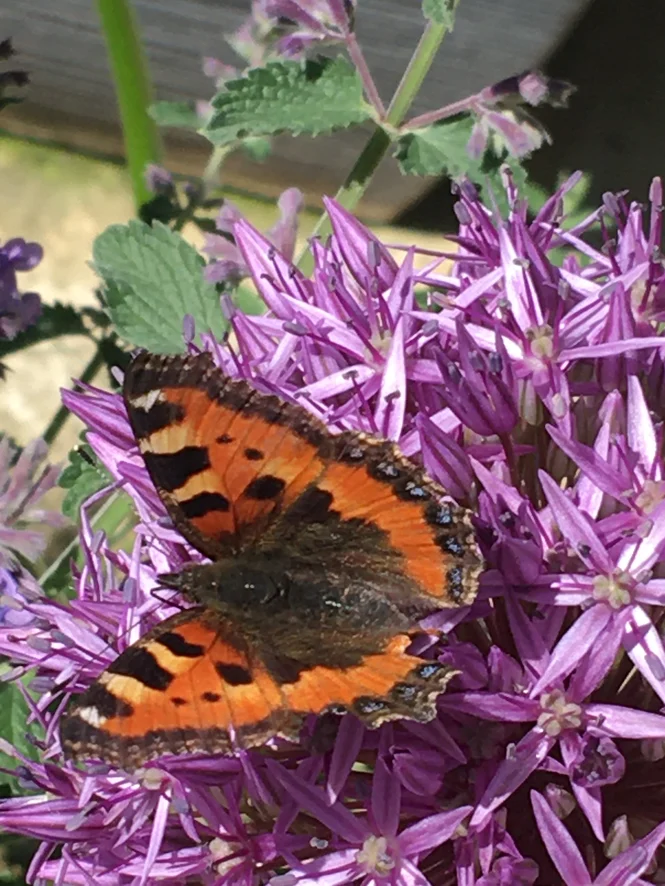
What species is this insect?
Aglais urticae
